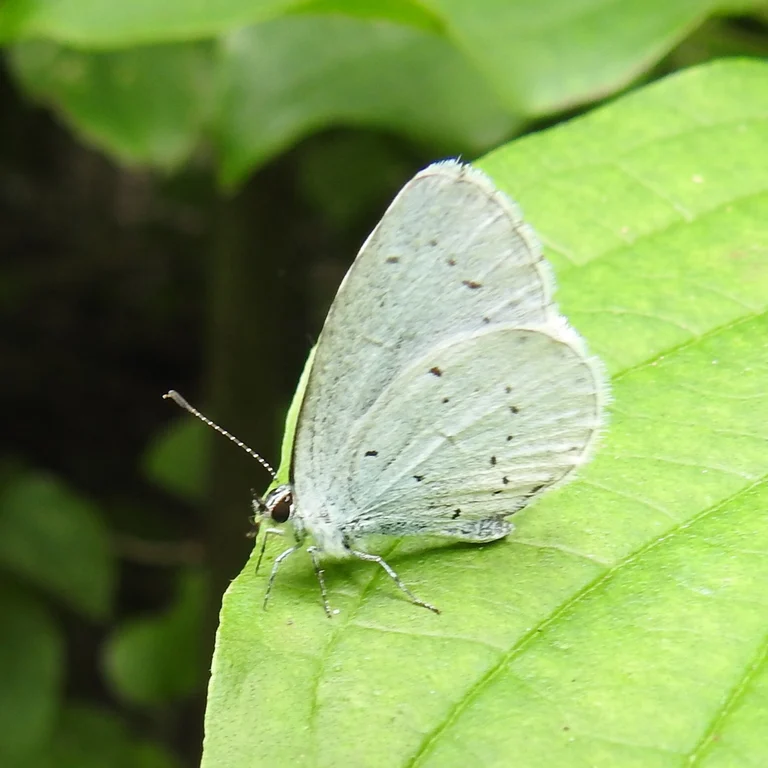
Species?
Celastrina argiolus
